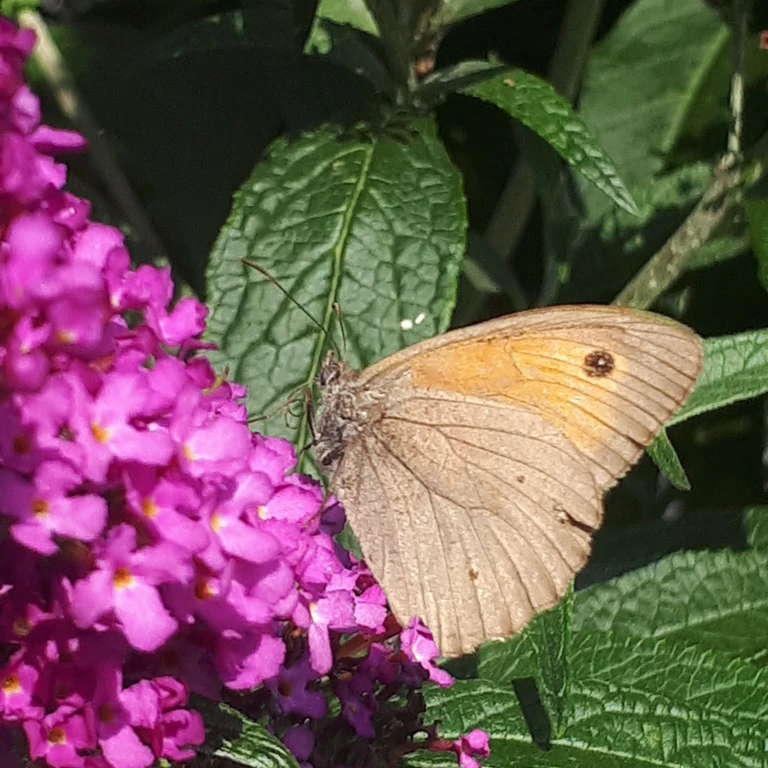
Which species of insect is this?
Maniola jurtina
